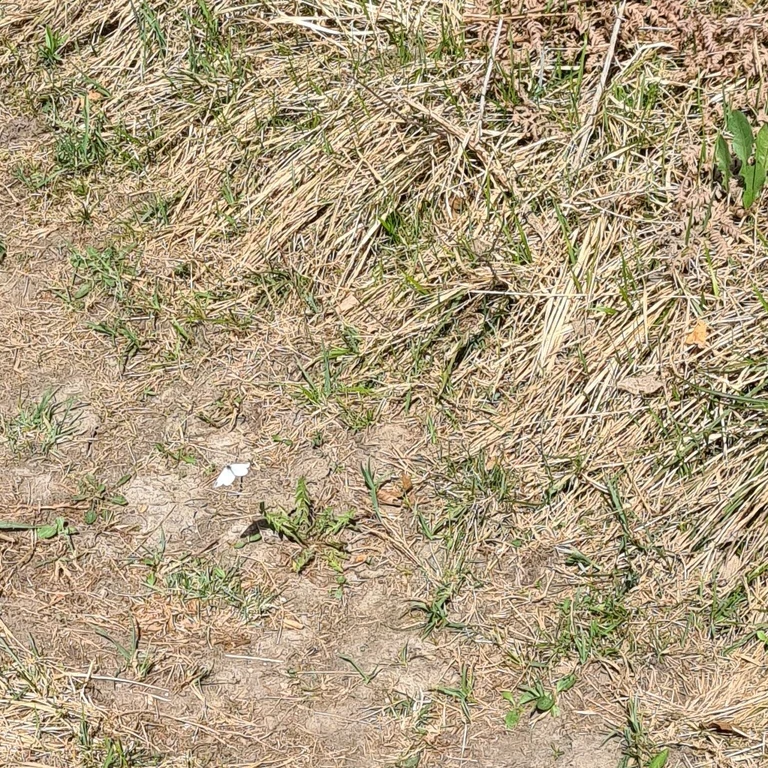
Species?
Leptidea sinapis/juvernica
